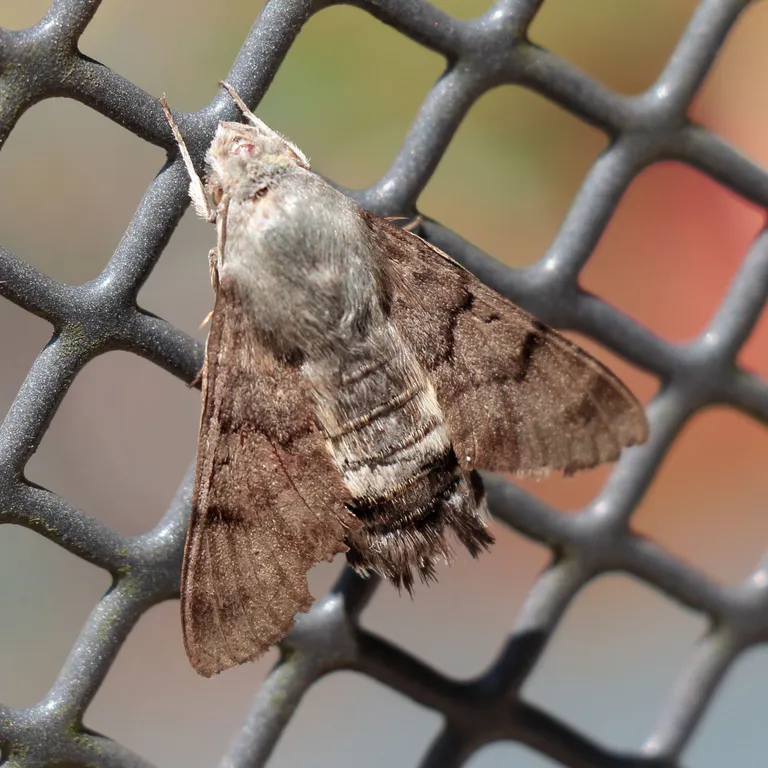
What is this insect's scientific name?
Macroglossum stellatarum
